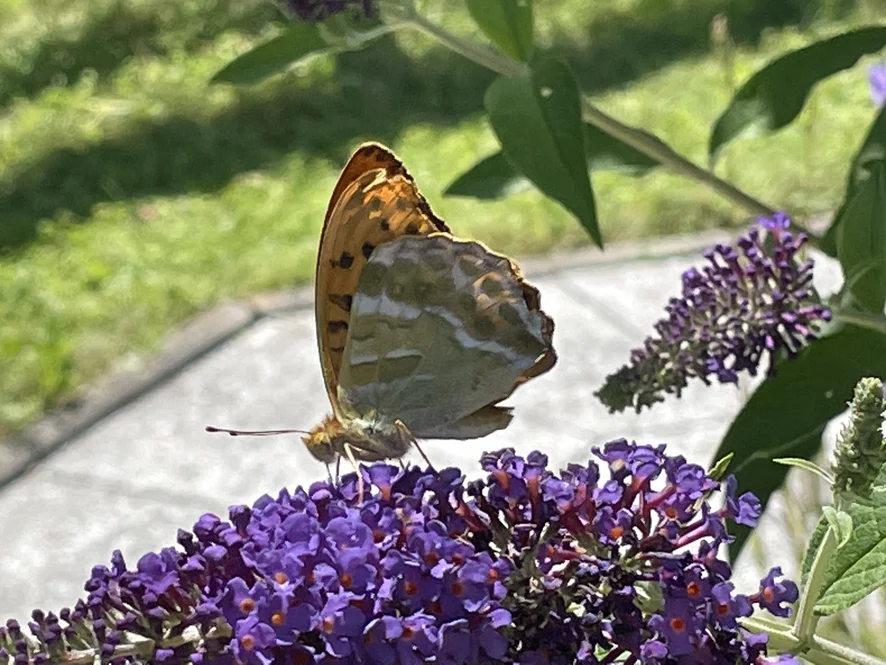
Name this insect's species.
Argynnis paphia
